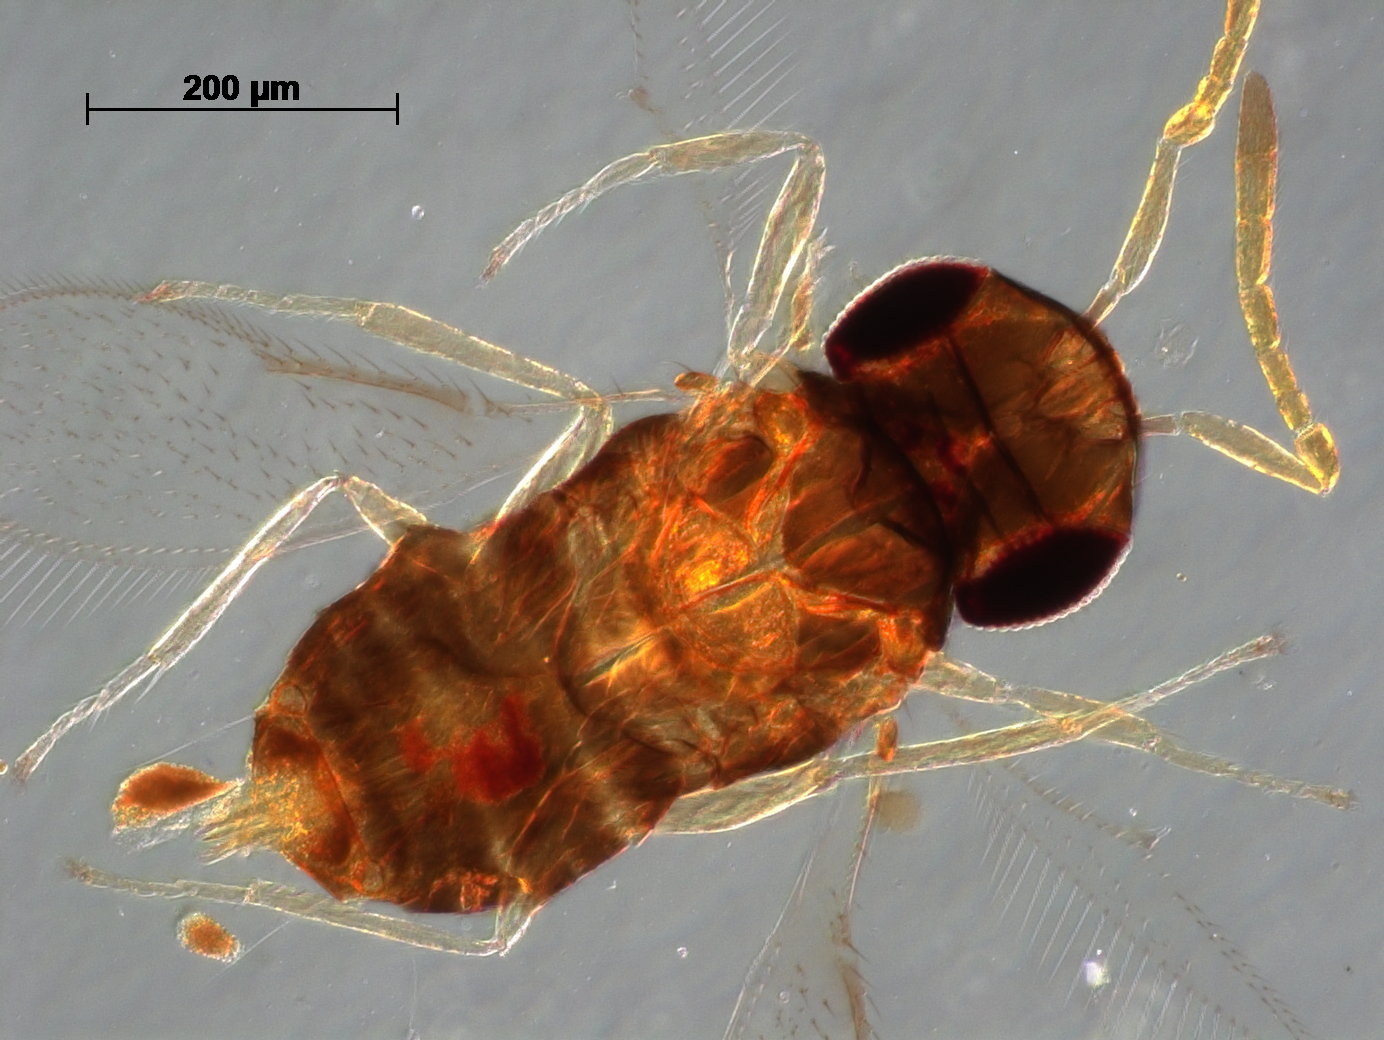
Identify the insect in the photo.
Encarsia quaintancei
